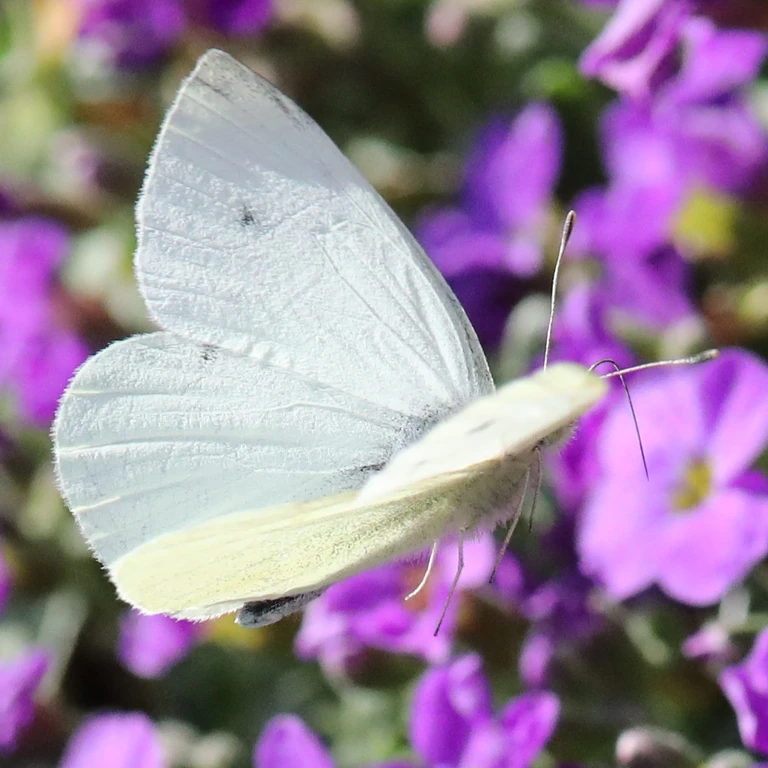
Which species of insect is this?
Pieris rapae
